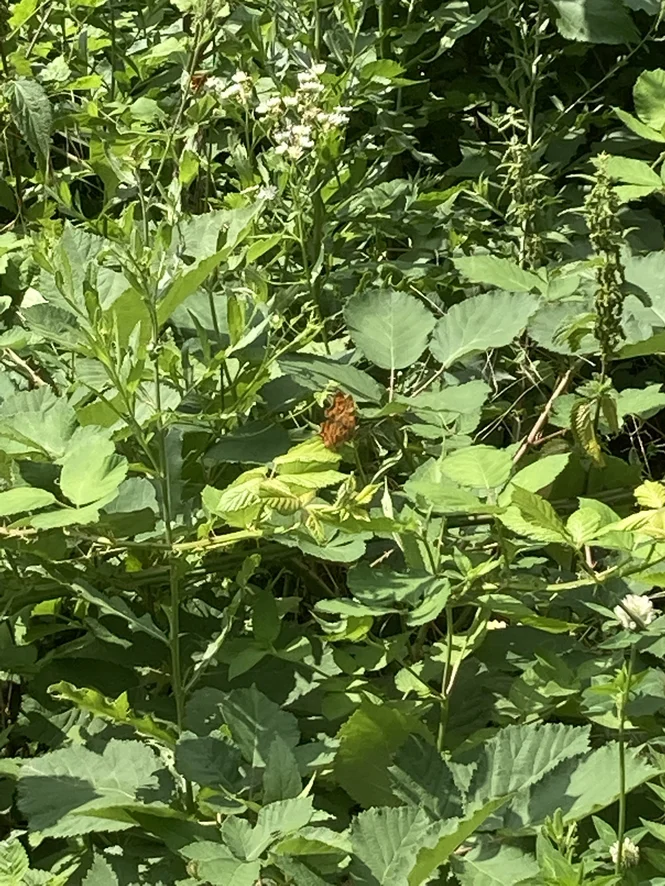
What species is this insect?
Polygonia c-album
